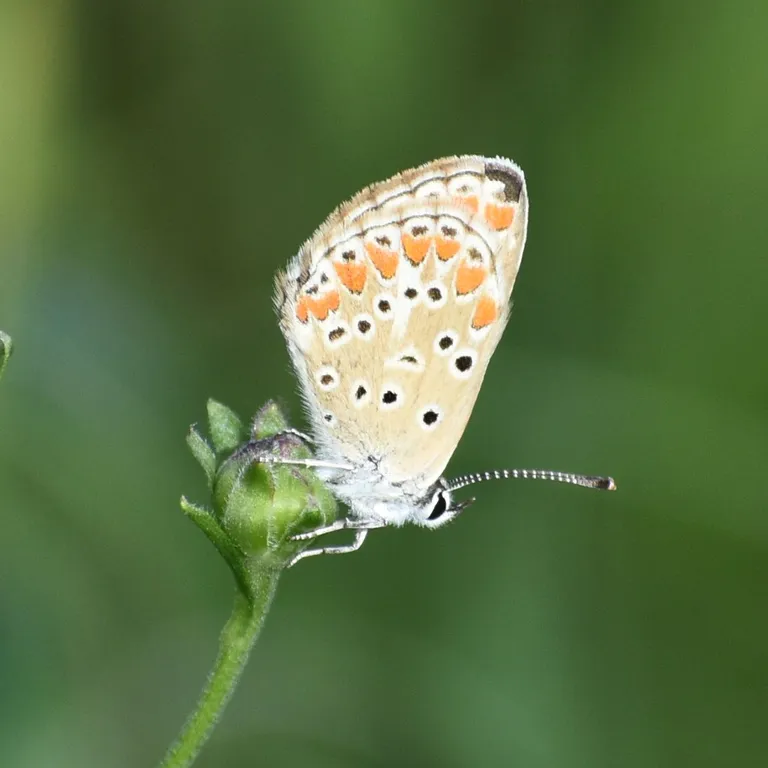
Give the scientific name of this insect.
Aricia agestis/artaxerxes
